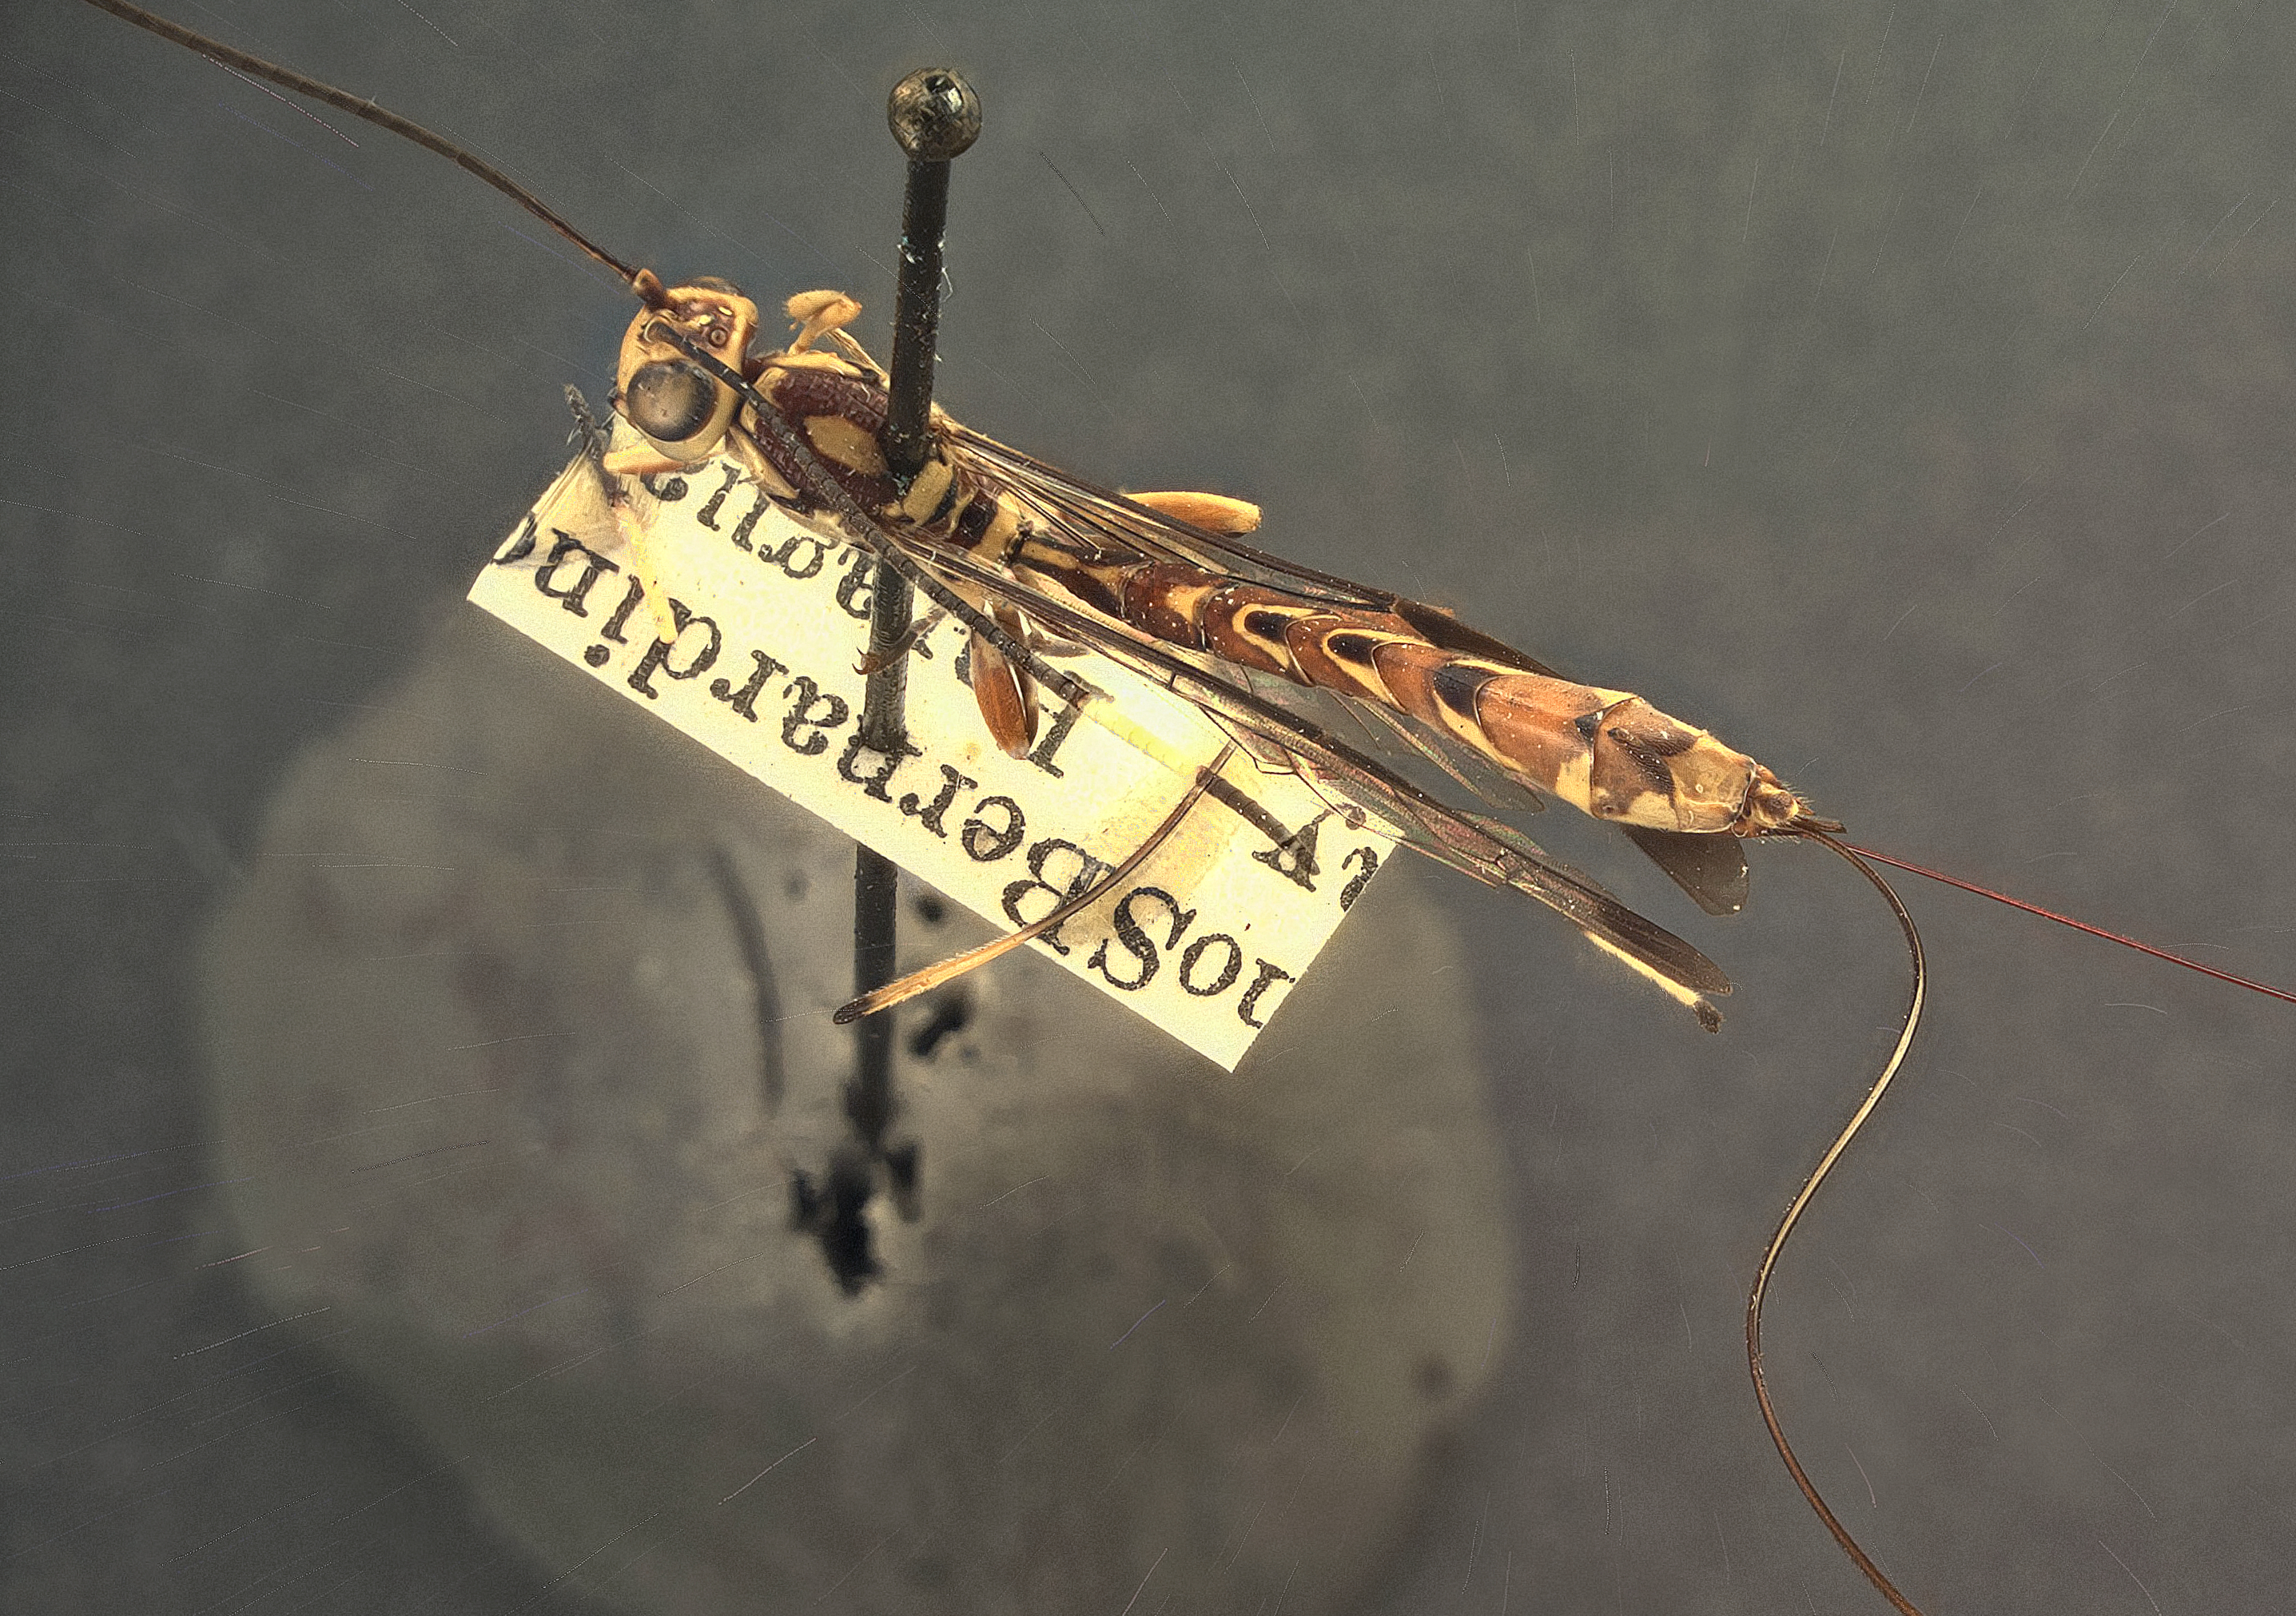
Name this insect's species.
Apechoneura tricolor
